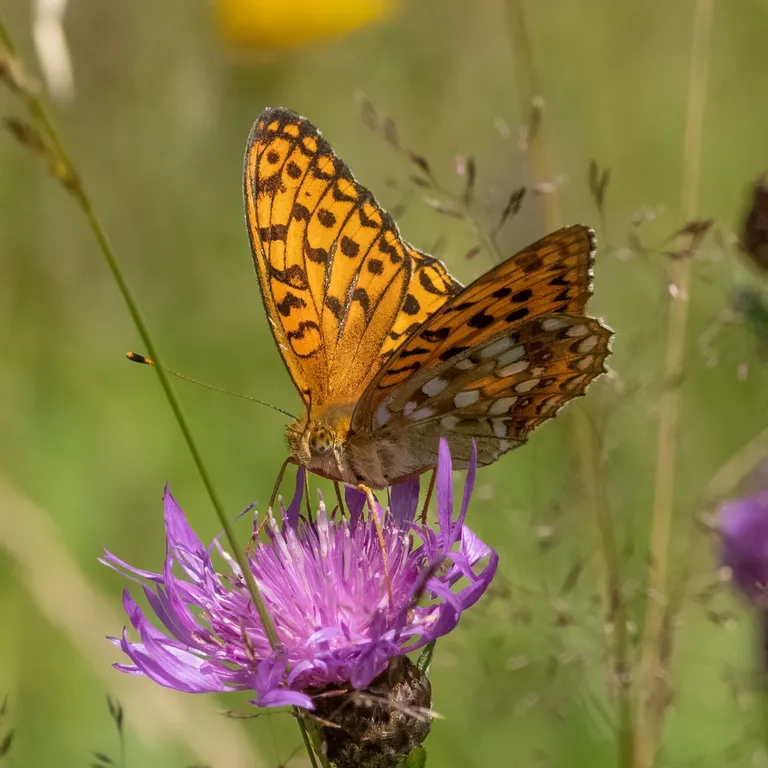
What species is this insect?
Fabriciana adippe
